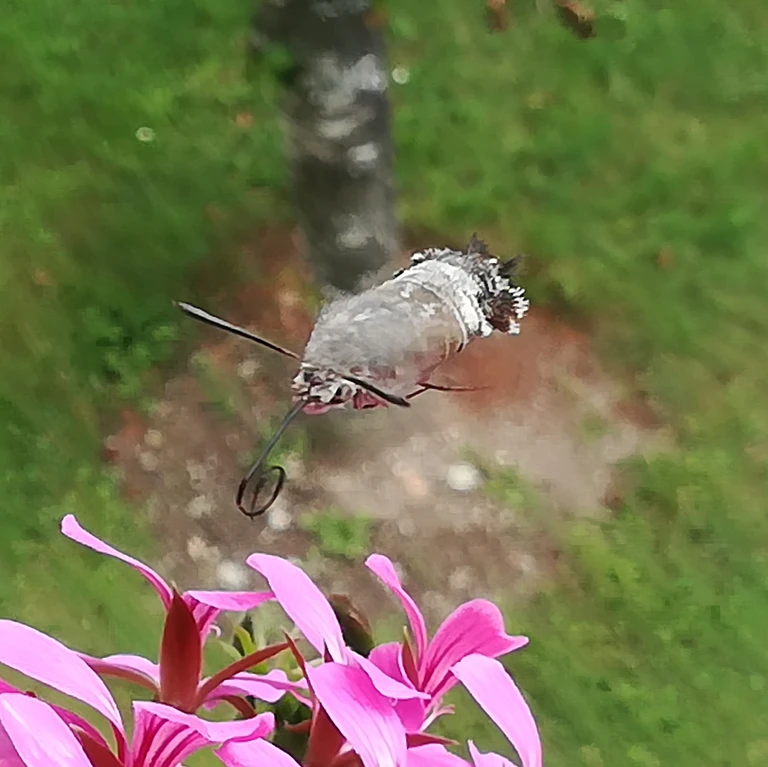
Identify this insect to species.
Macroglossum stellatarum
